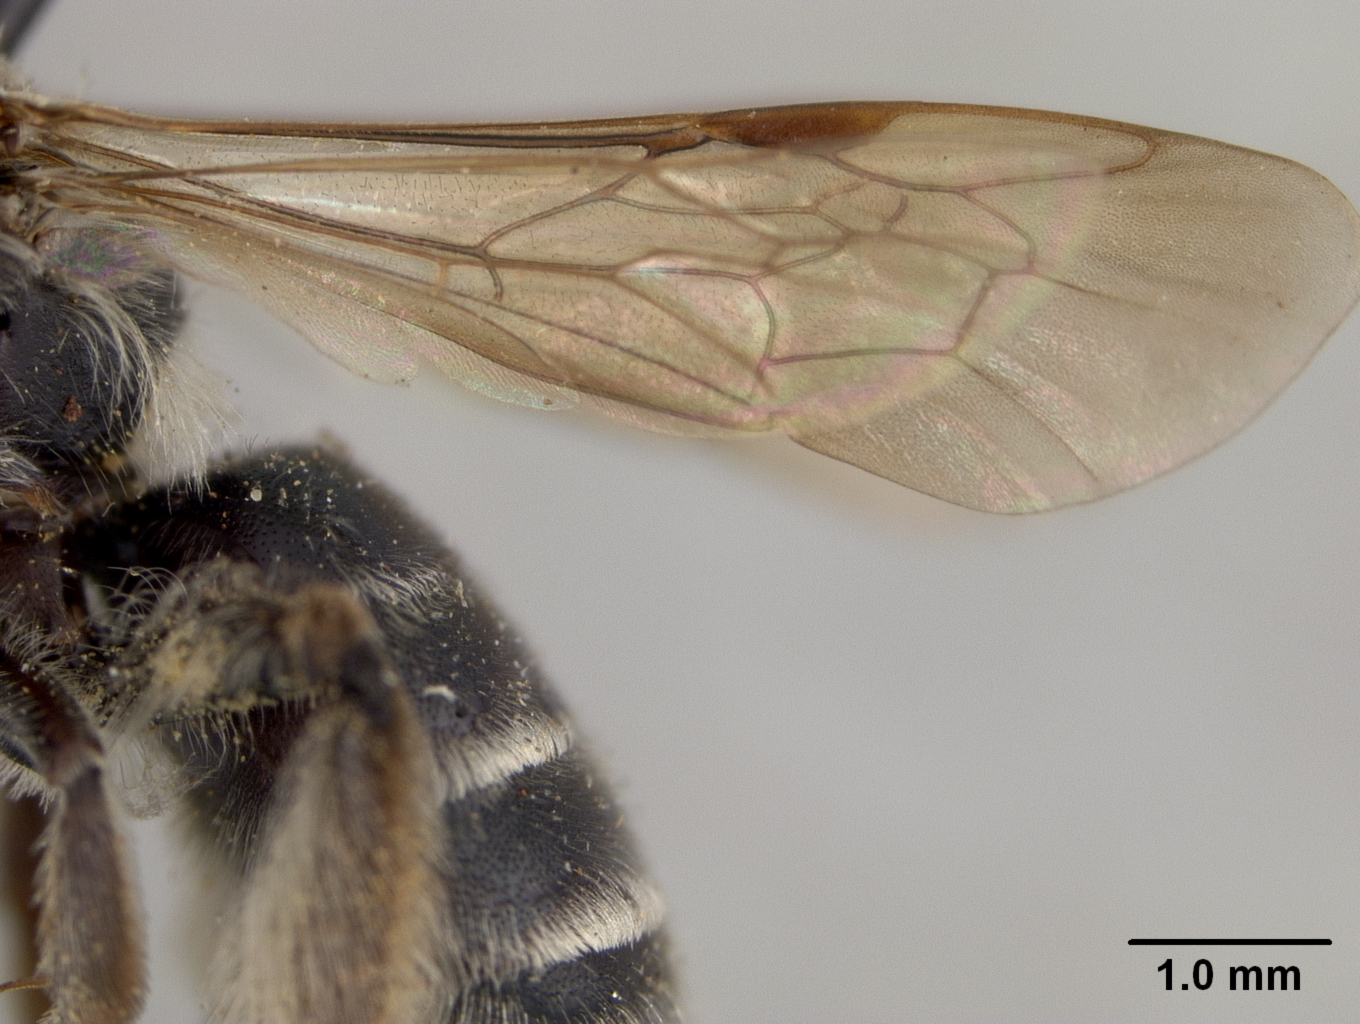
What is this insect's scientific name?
Andrena rubi
